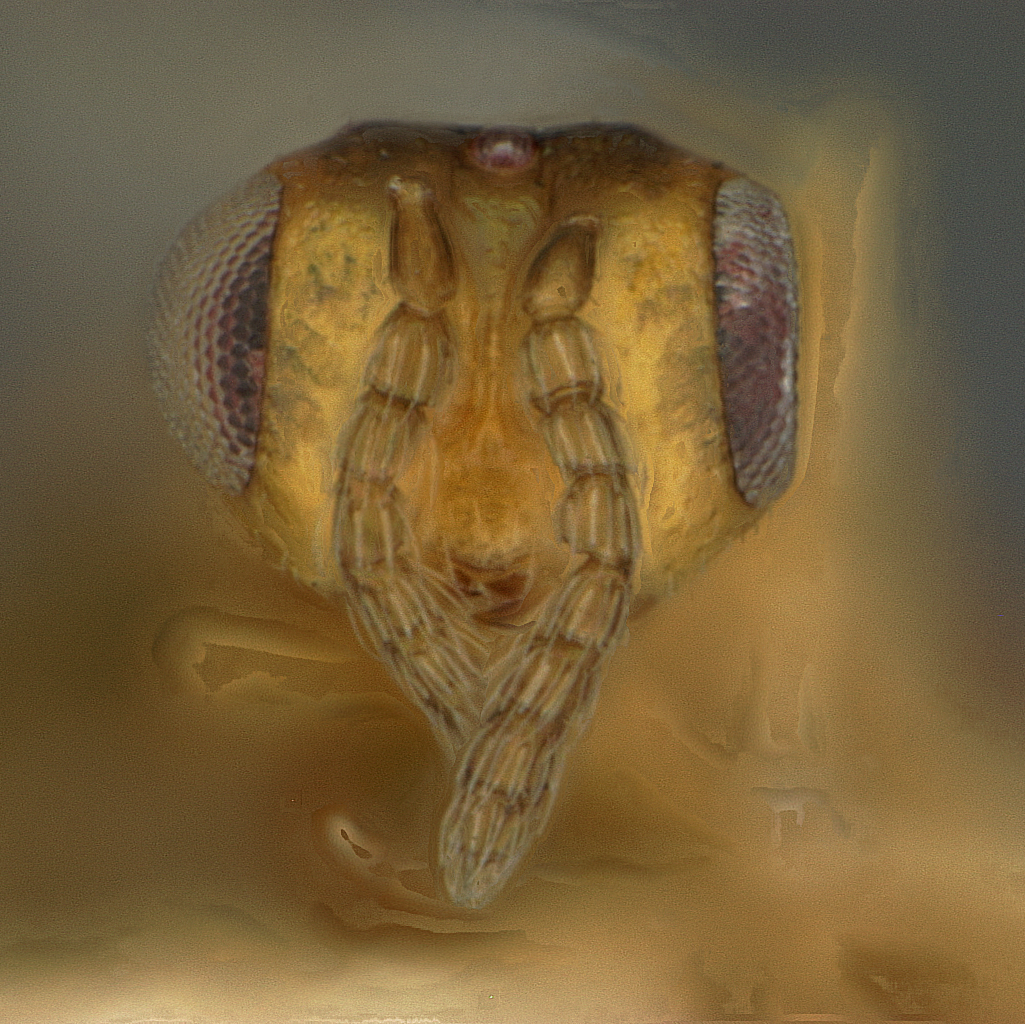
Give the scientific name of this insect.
Sycoryctes philippinensis
